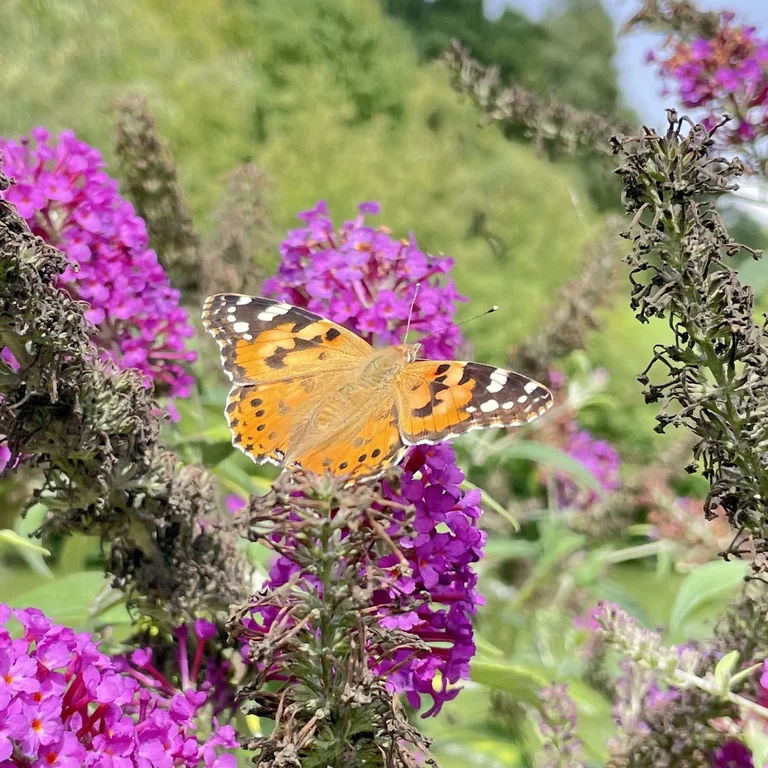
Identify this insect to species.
Vanessa cardui
